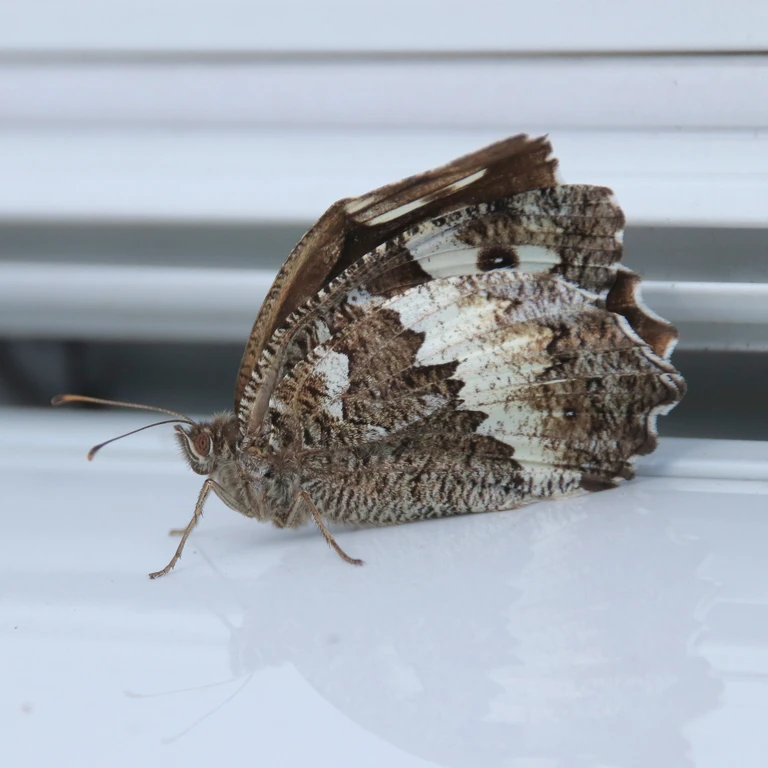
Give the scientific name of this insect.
Brintesia circe
